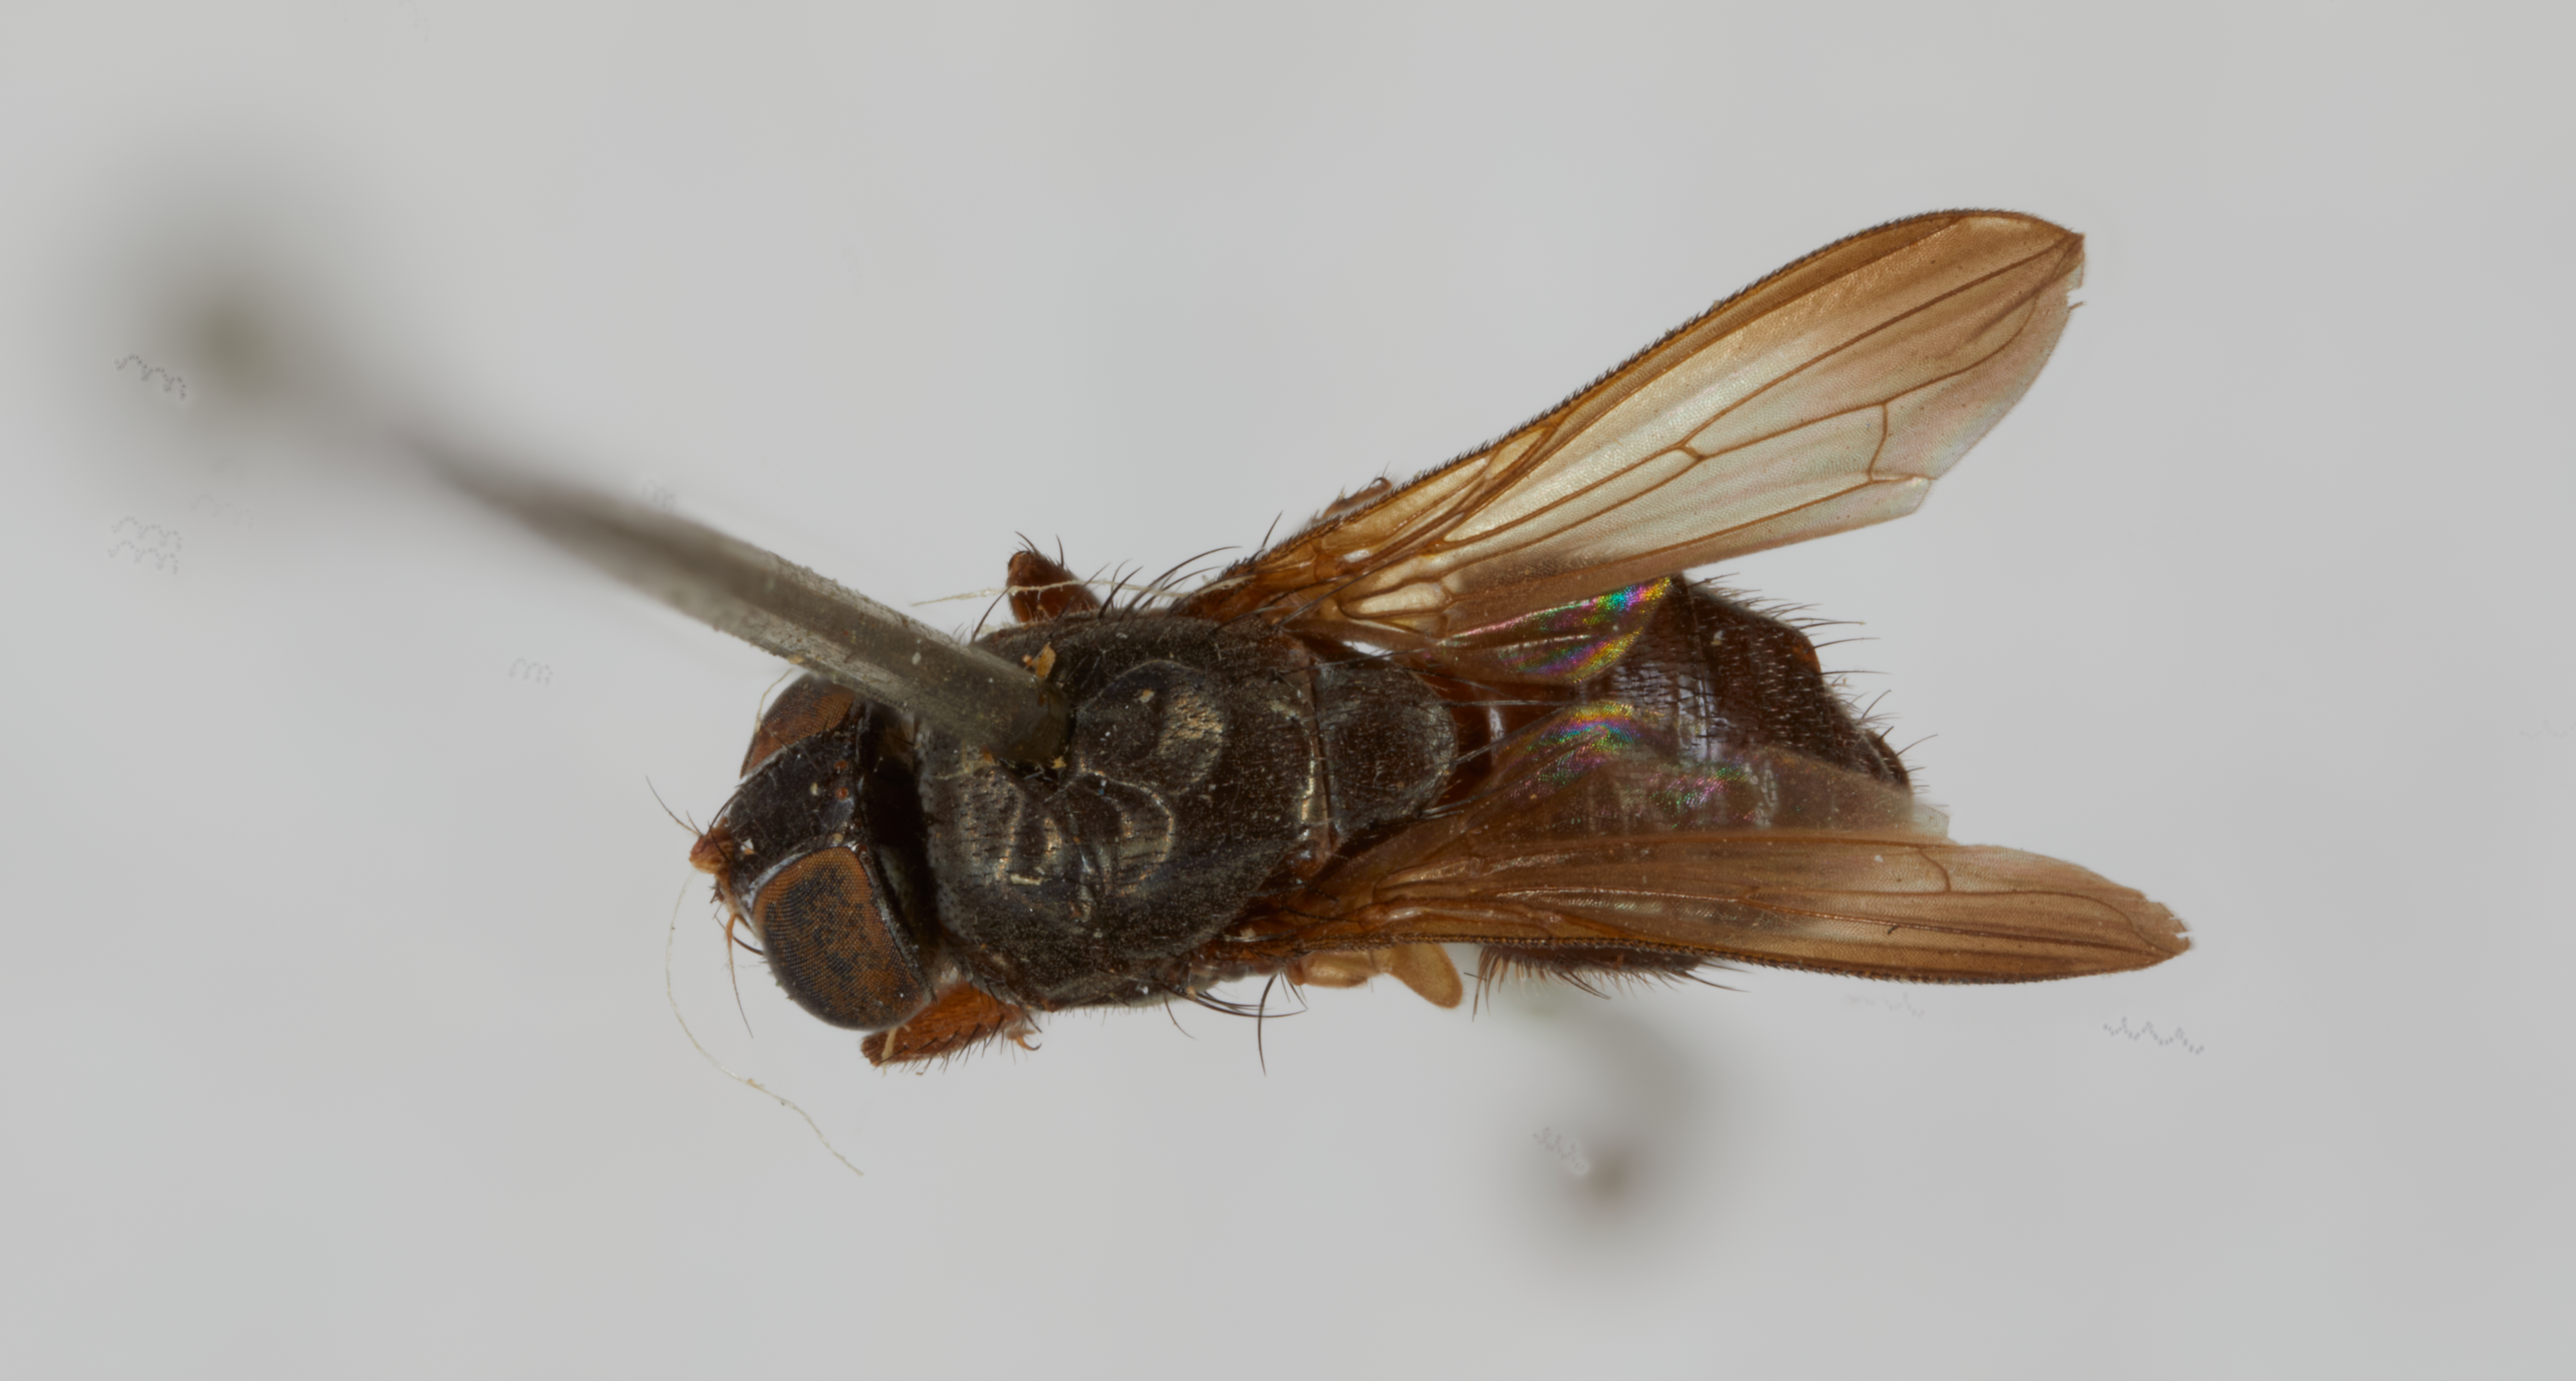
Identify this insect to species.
Sumatria latifrons
